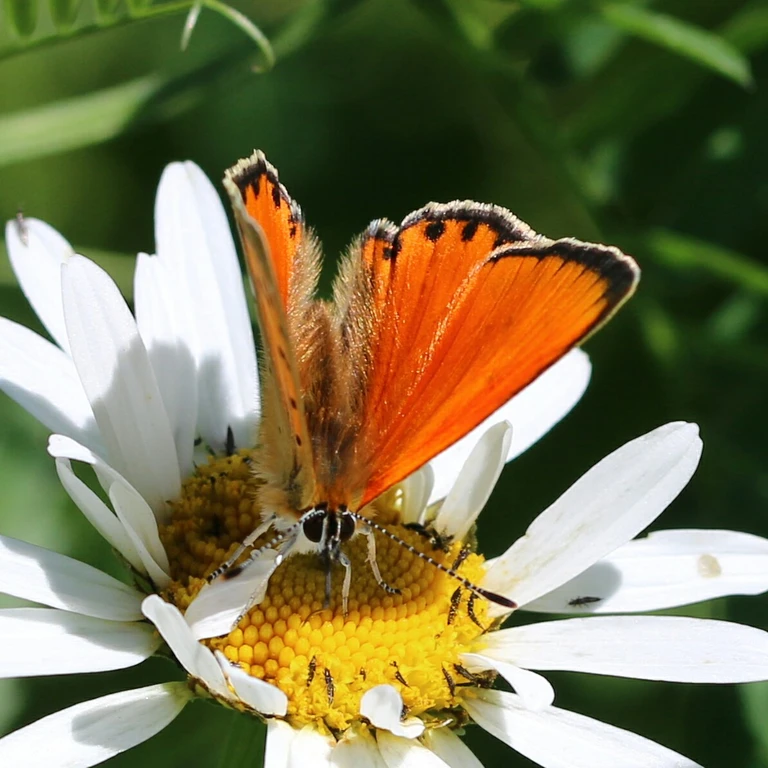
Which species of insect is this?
Lycaena virgaureae
